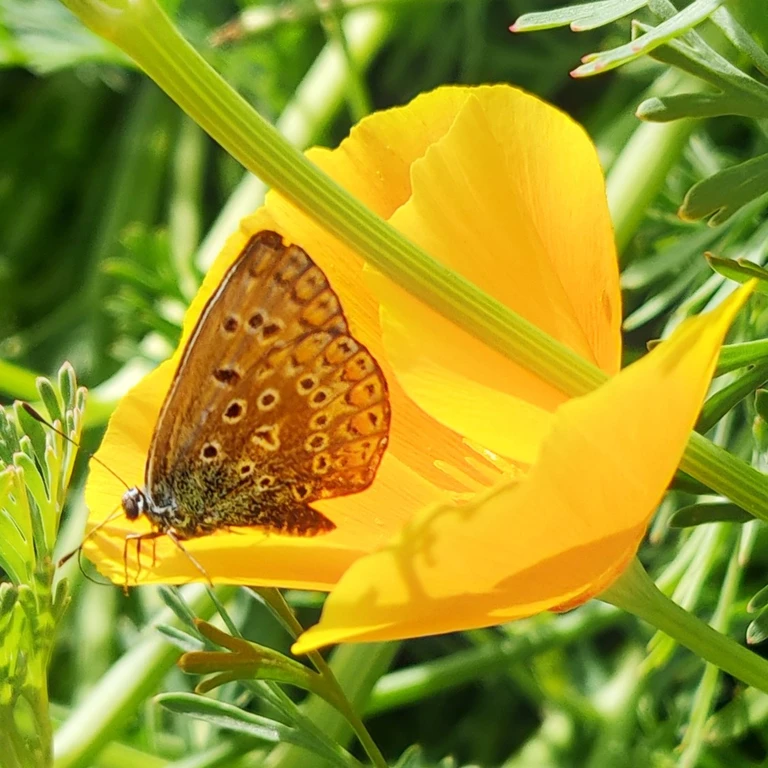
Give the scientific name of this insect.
Polyommatus icarus
